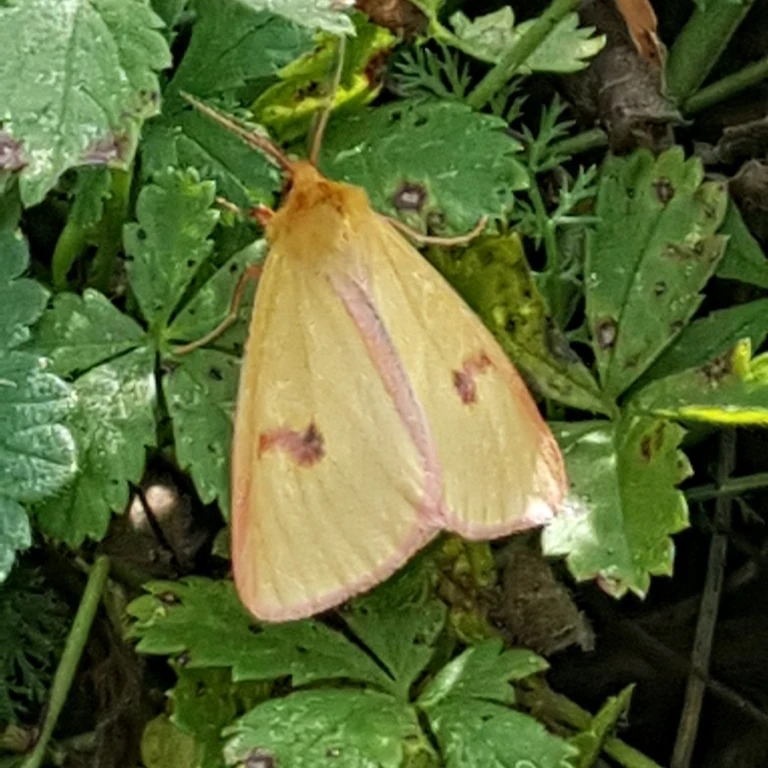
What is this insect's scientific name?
Diacrisia sannio
